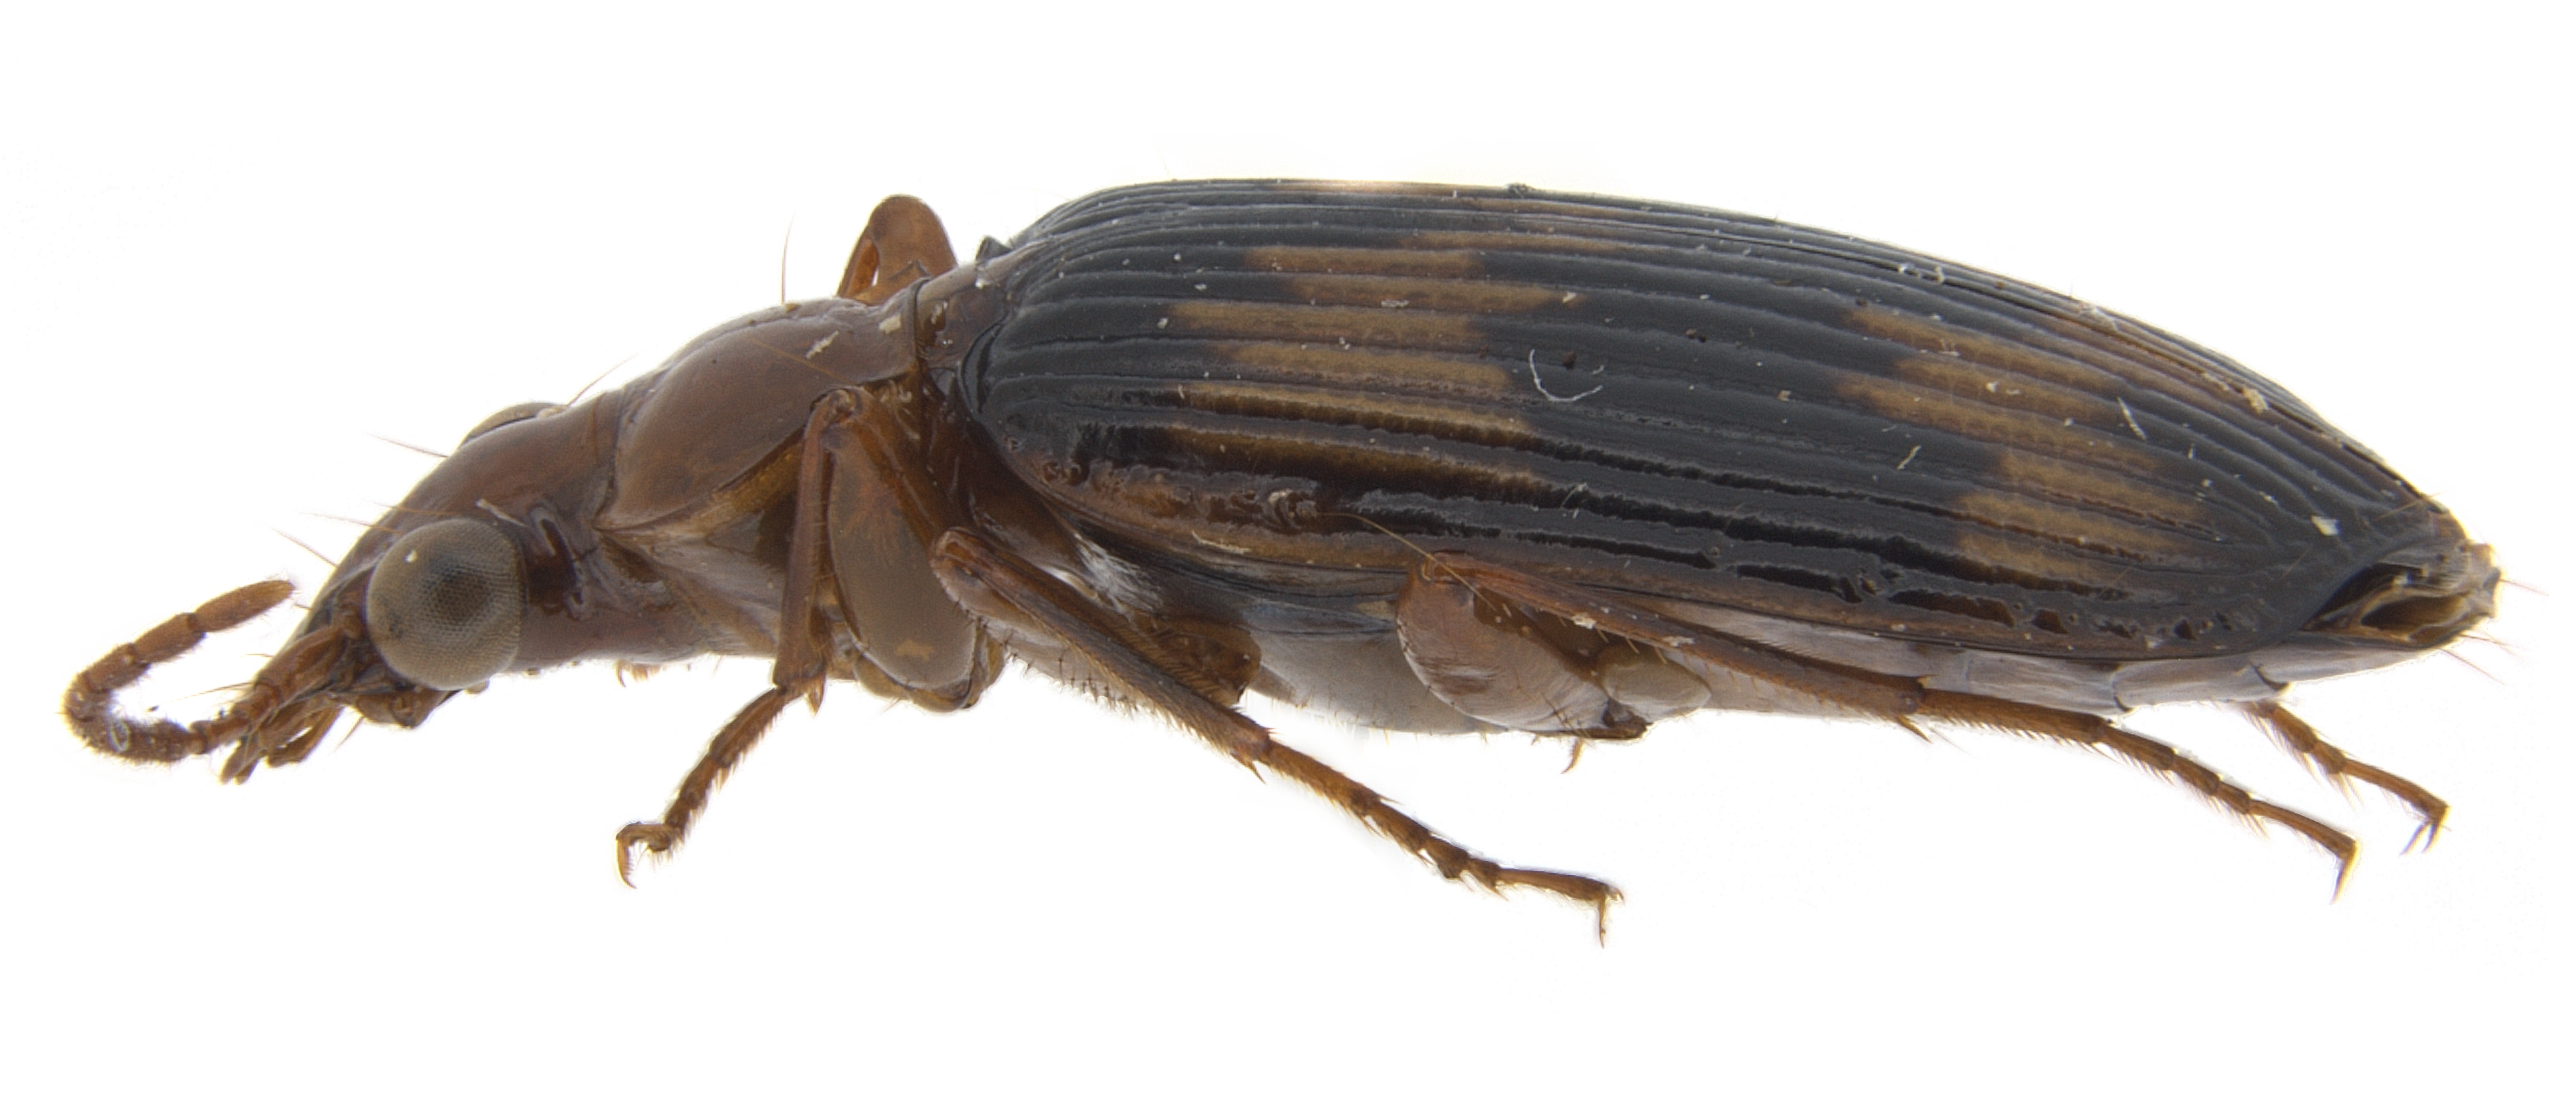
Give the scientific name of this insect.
Lelis quadrisignata
